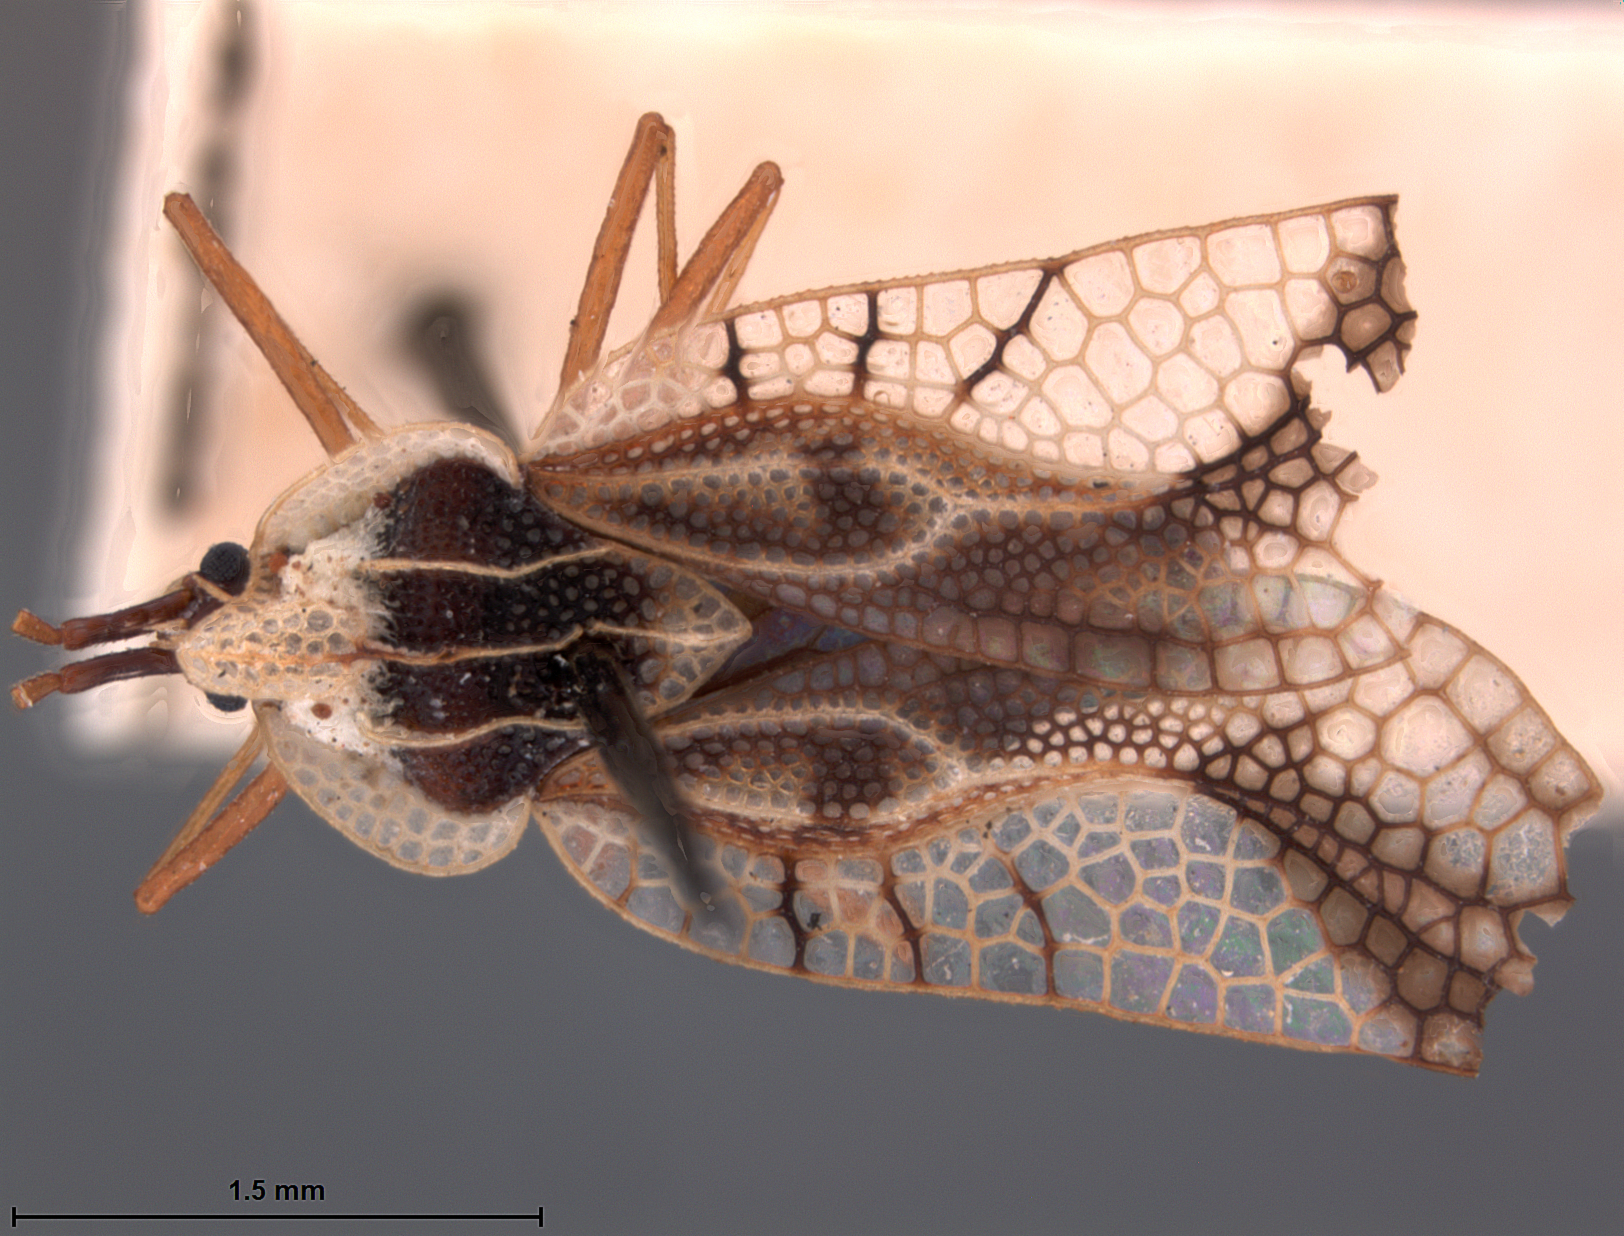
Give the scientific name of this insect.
Gargaphia oreades
